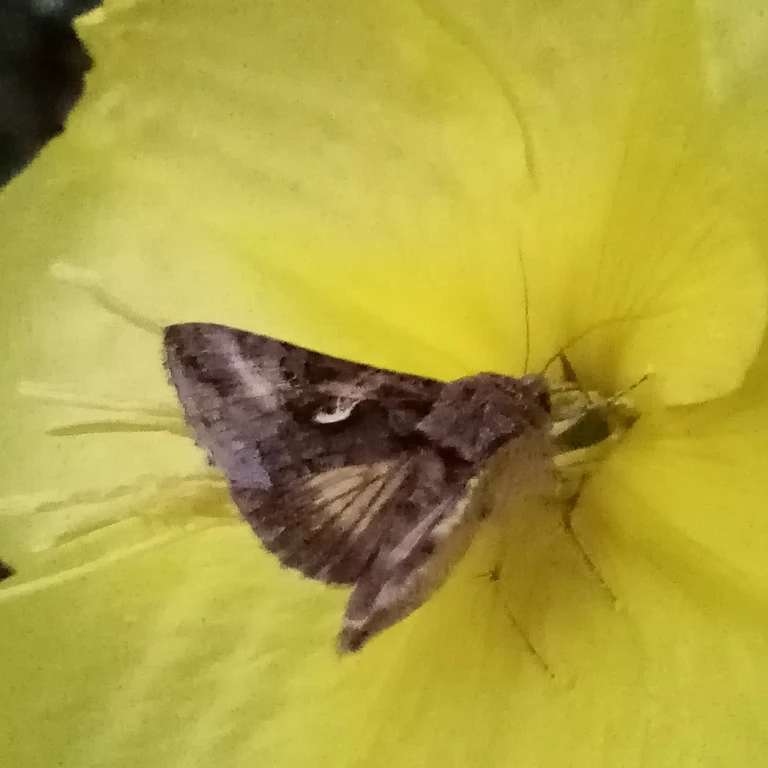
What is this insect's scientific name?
Autographa gamma
